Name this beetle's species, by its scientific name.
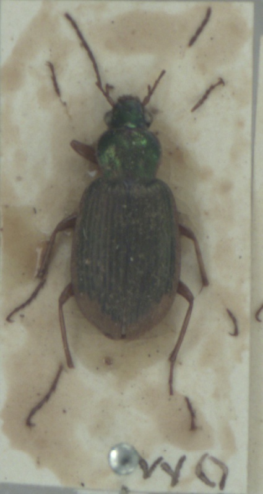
Chlaenius vestitus
